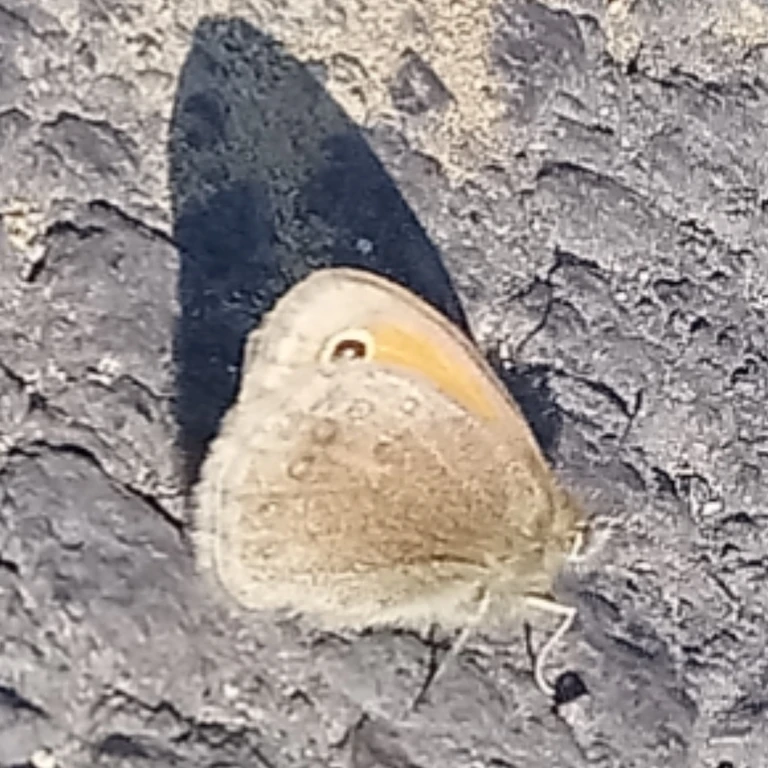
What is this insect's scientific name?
Coenonympha pamphilus
